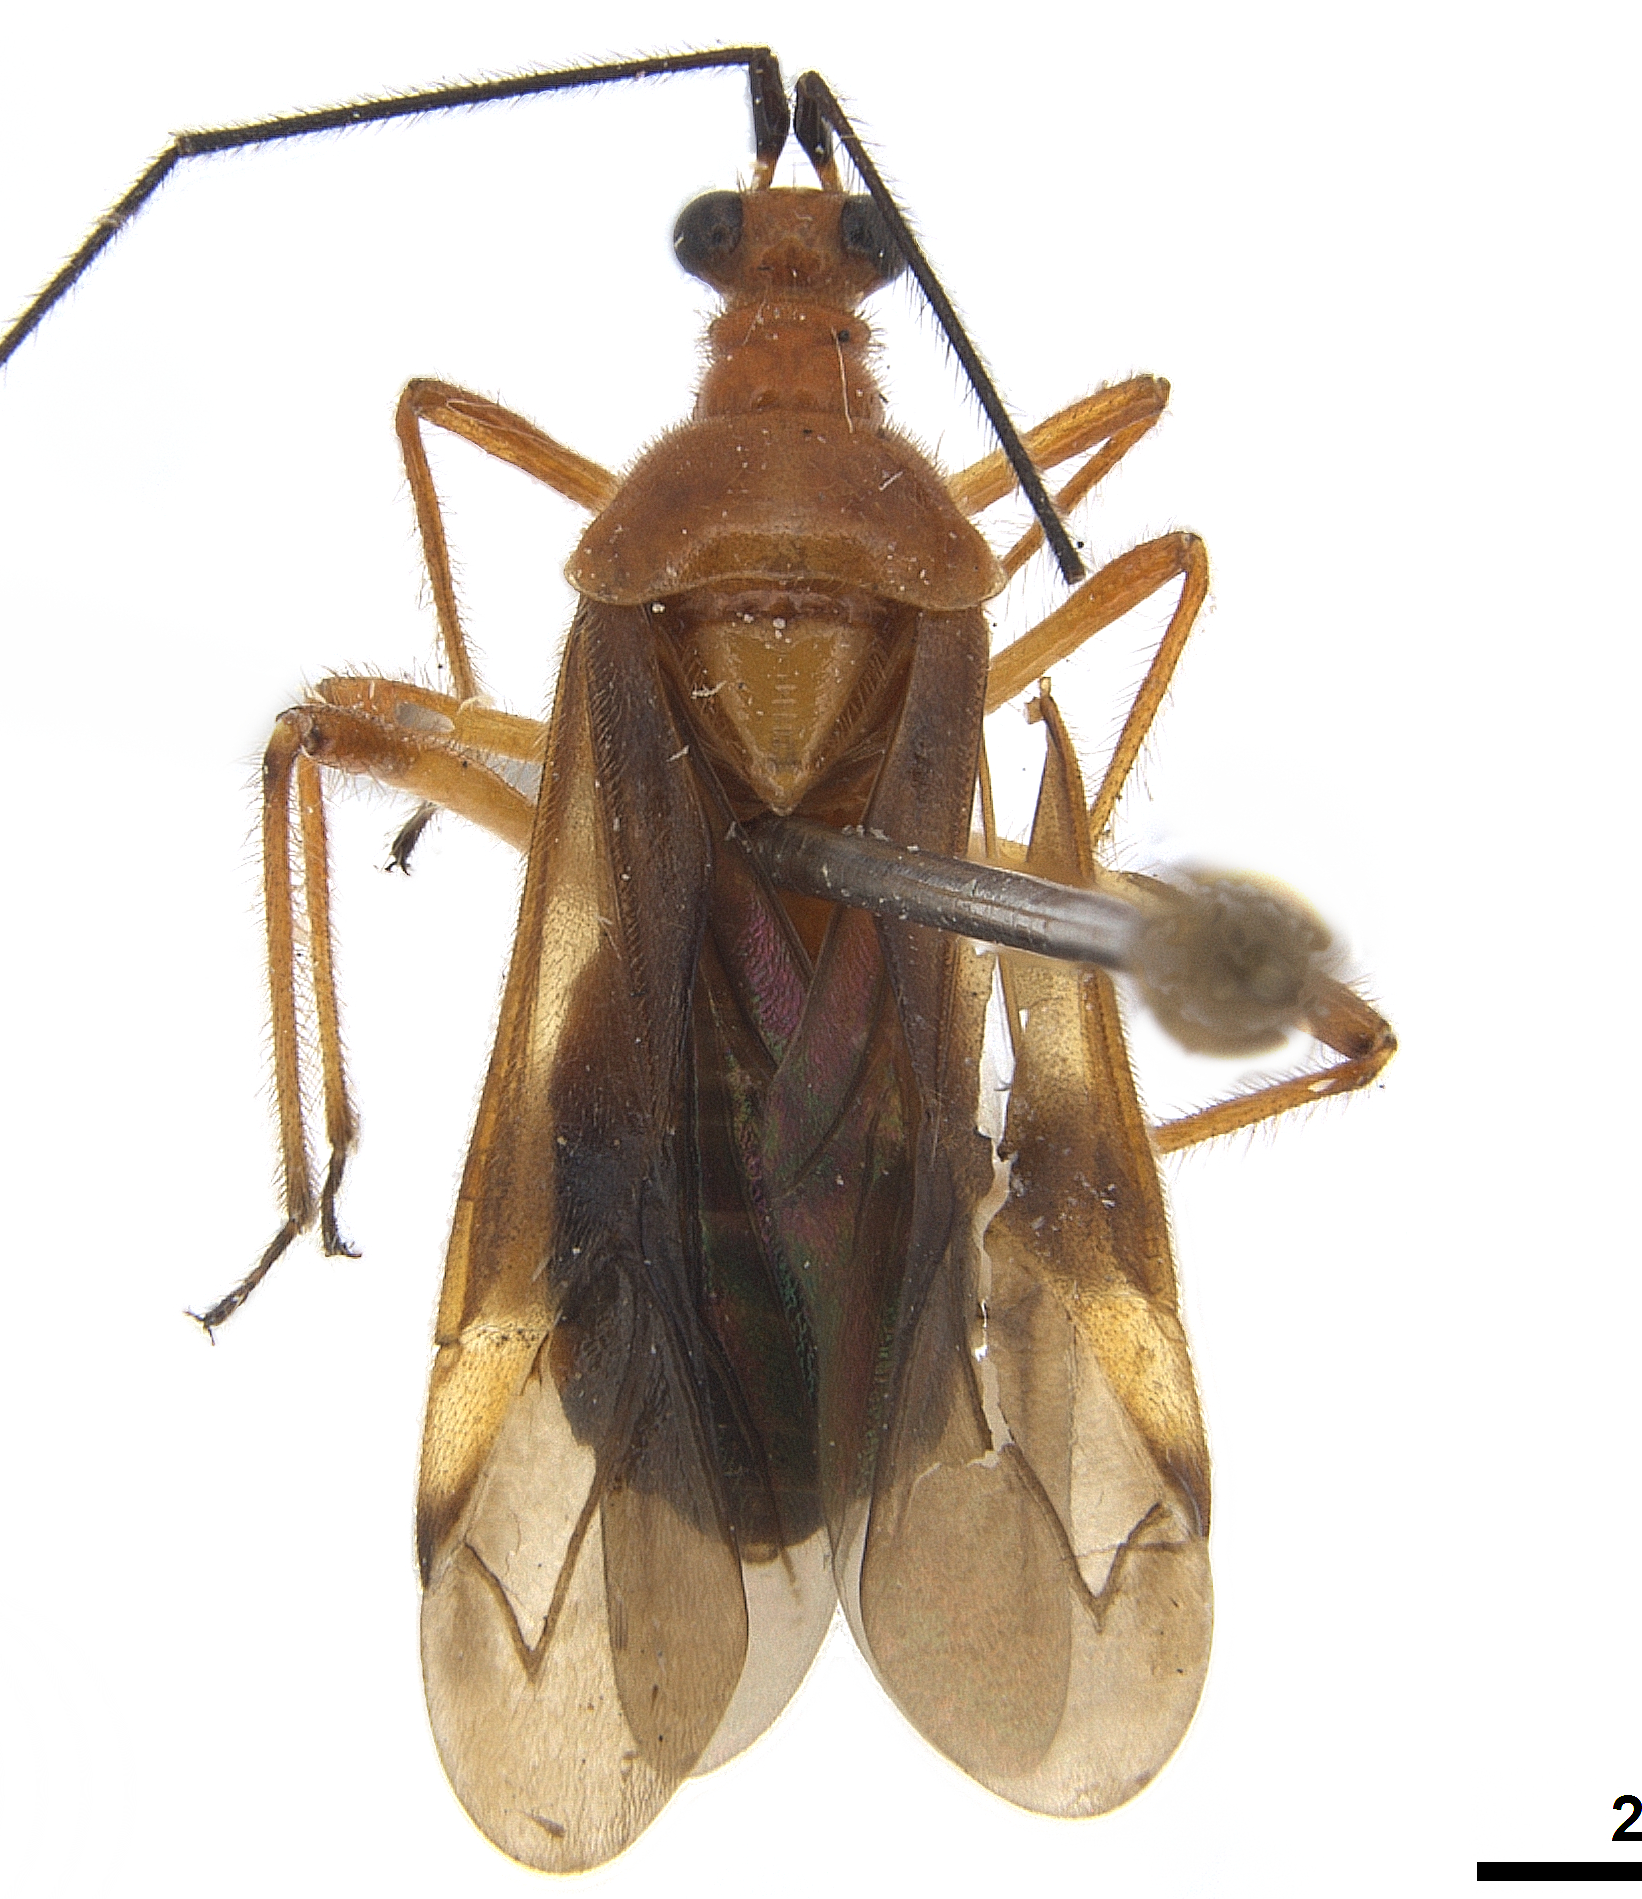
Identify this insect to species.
Pachypeltis humeralia
